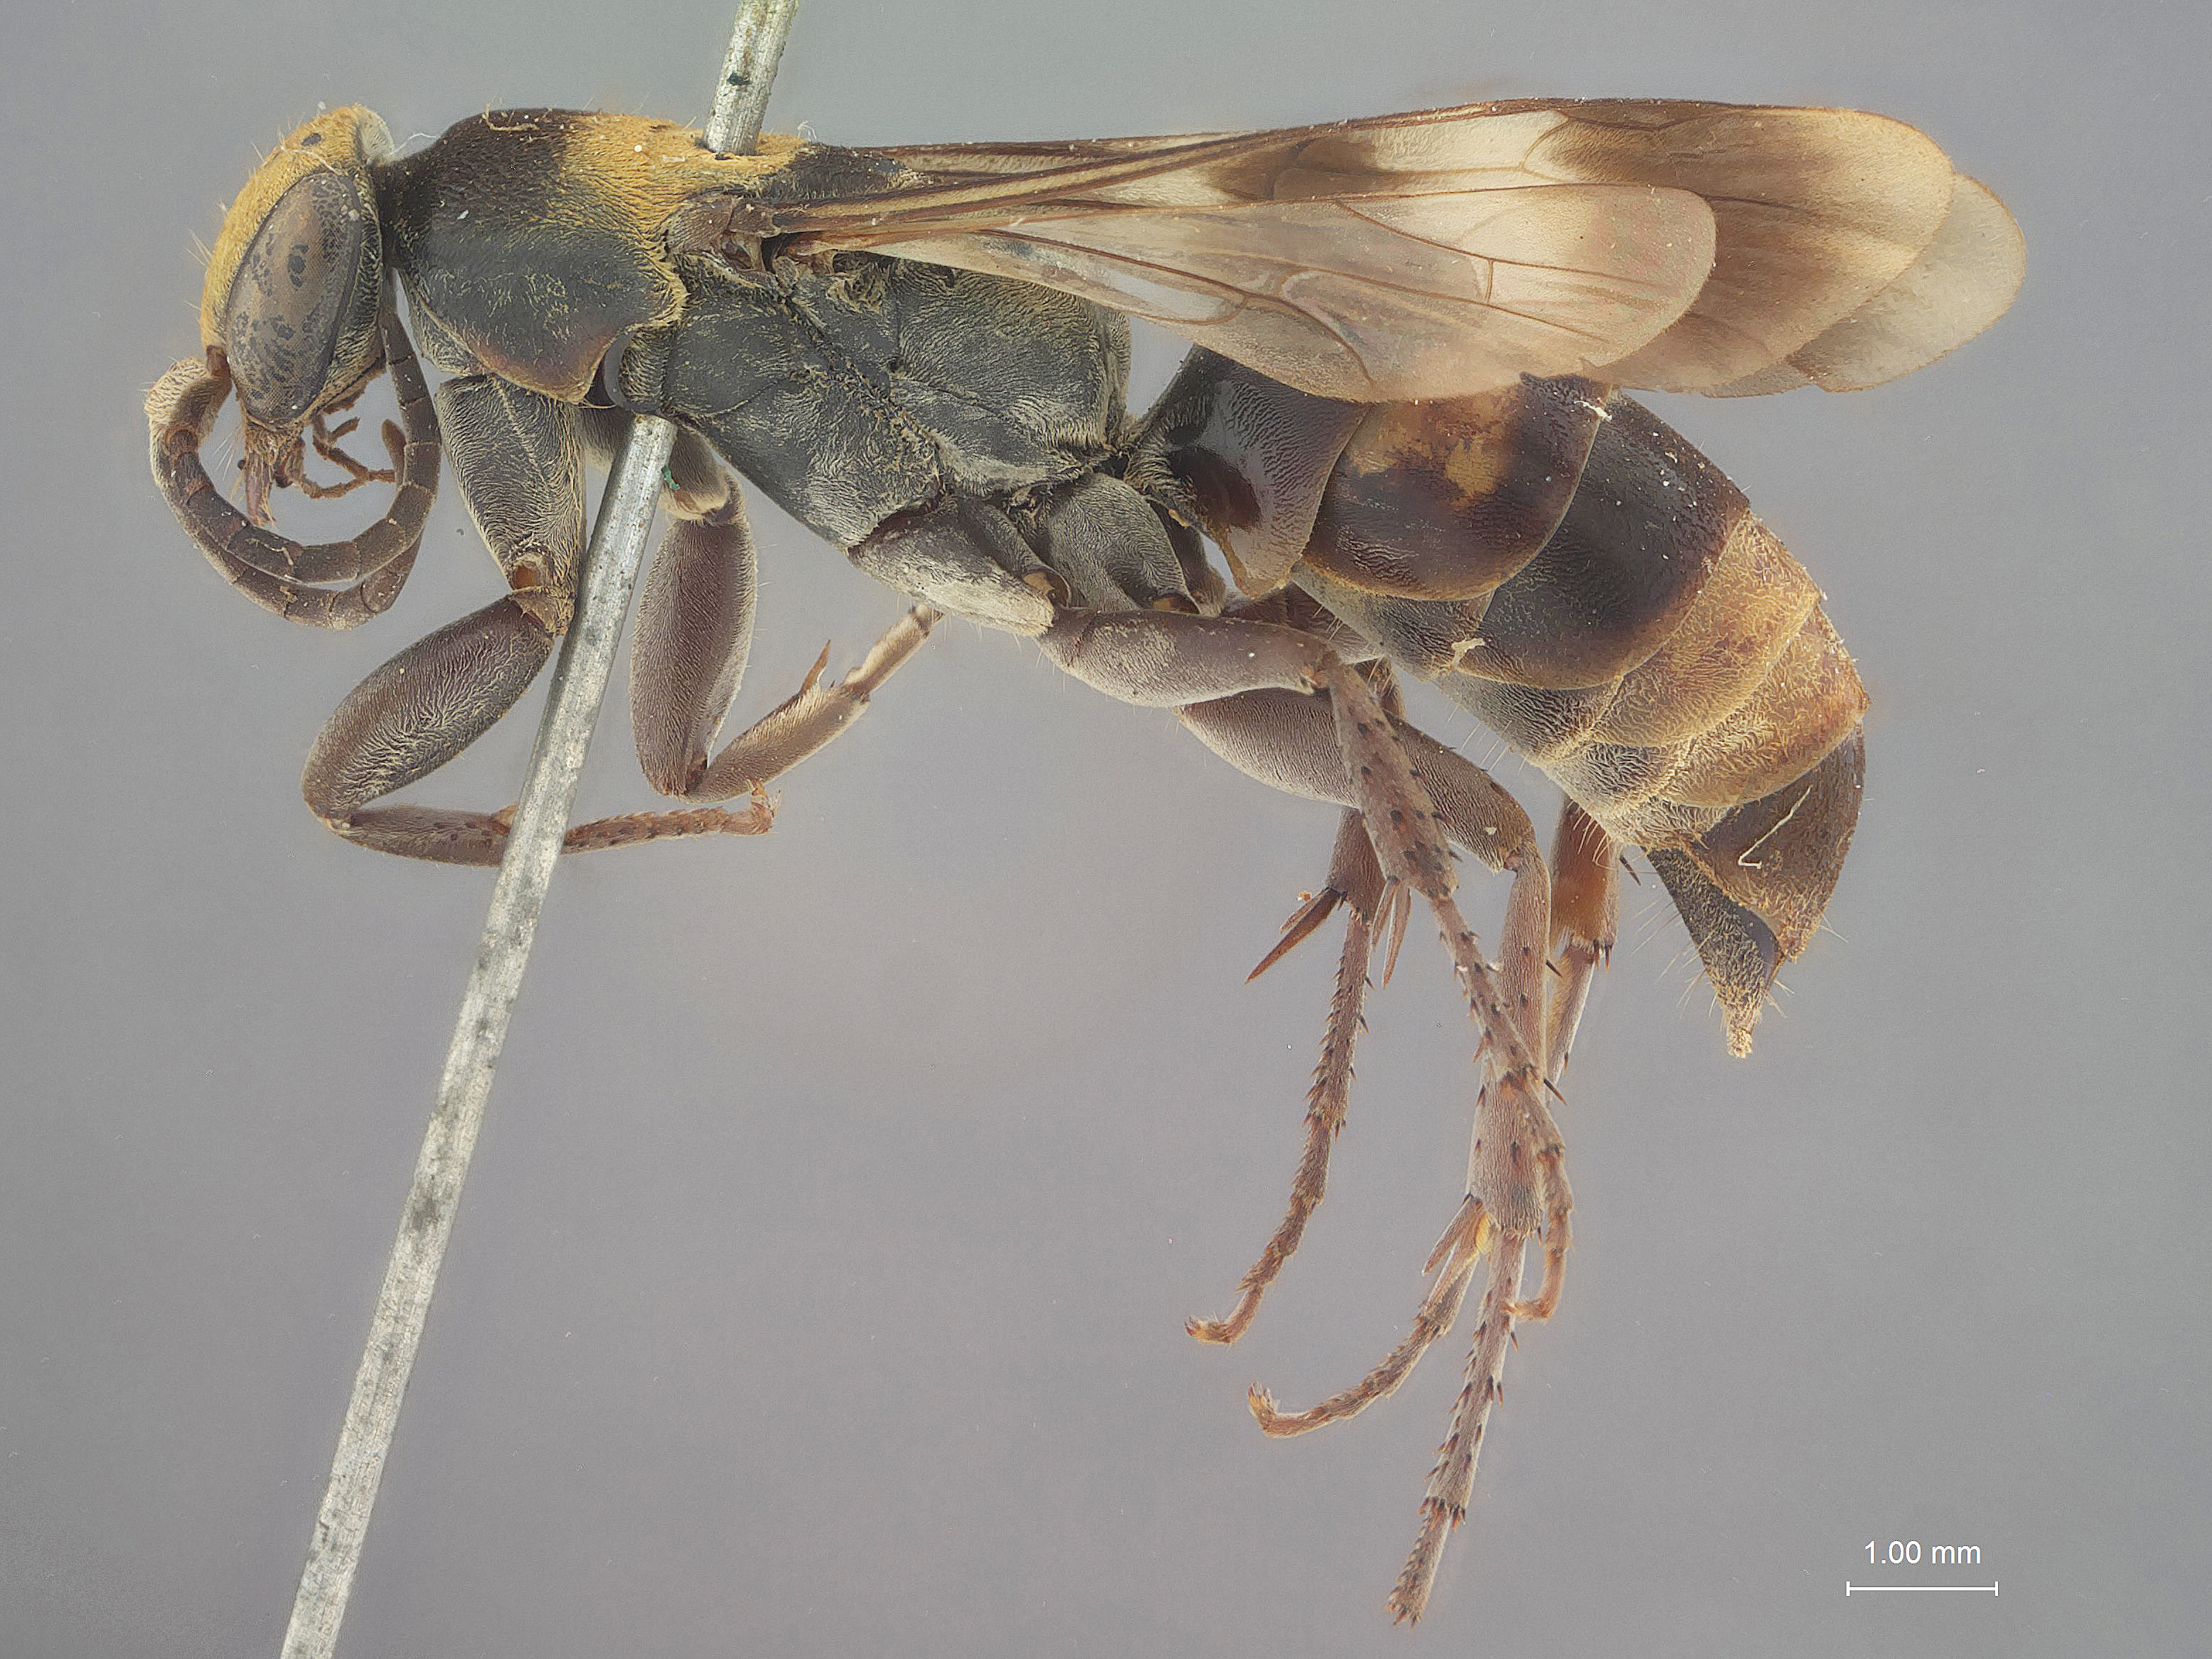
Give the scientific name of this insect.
Odontaporus aureolus
